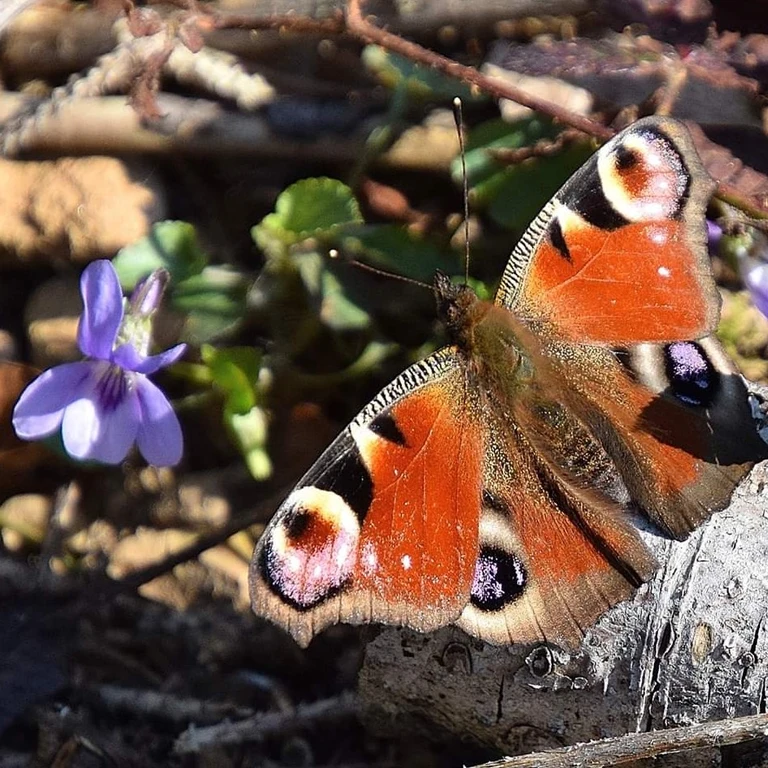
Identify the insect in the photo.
Aglais io
